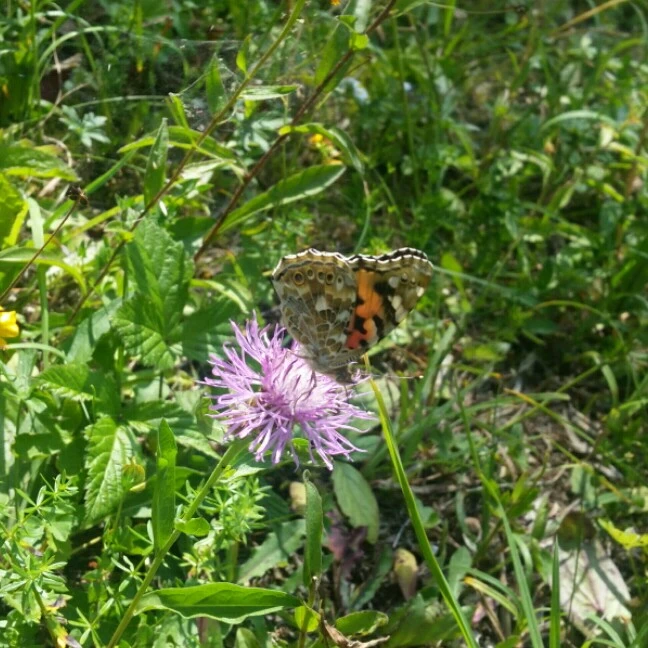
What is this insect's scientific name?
Vanessa cardui
